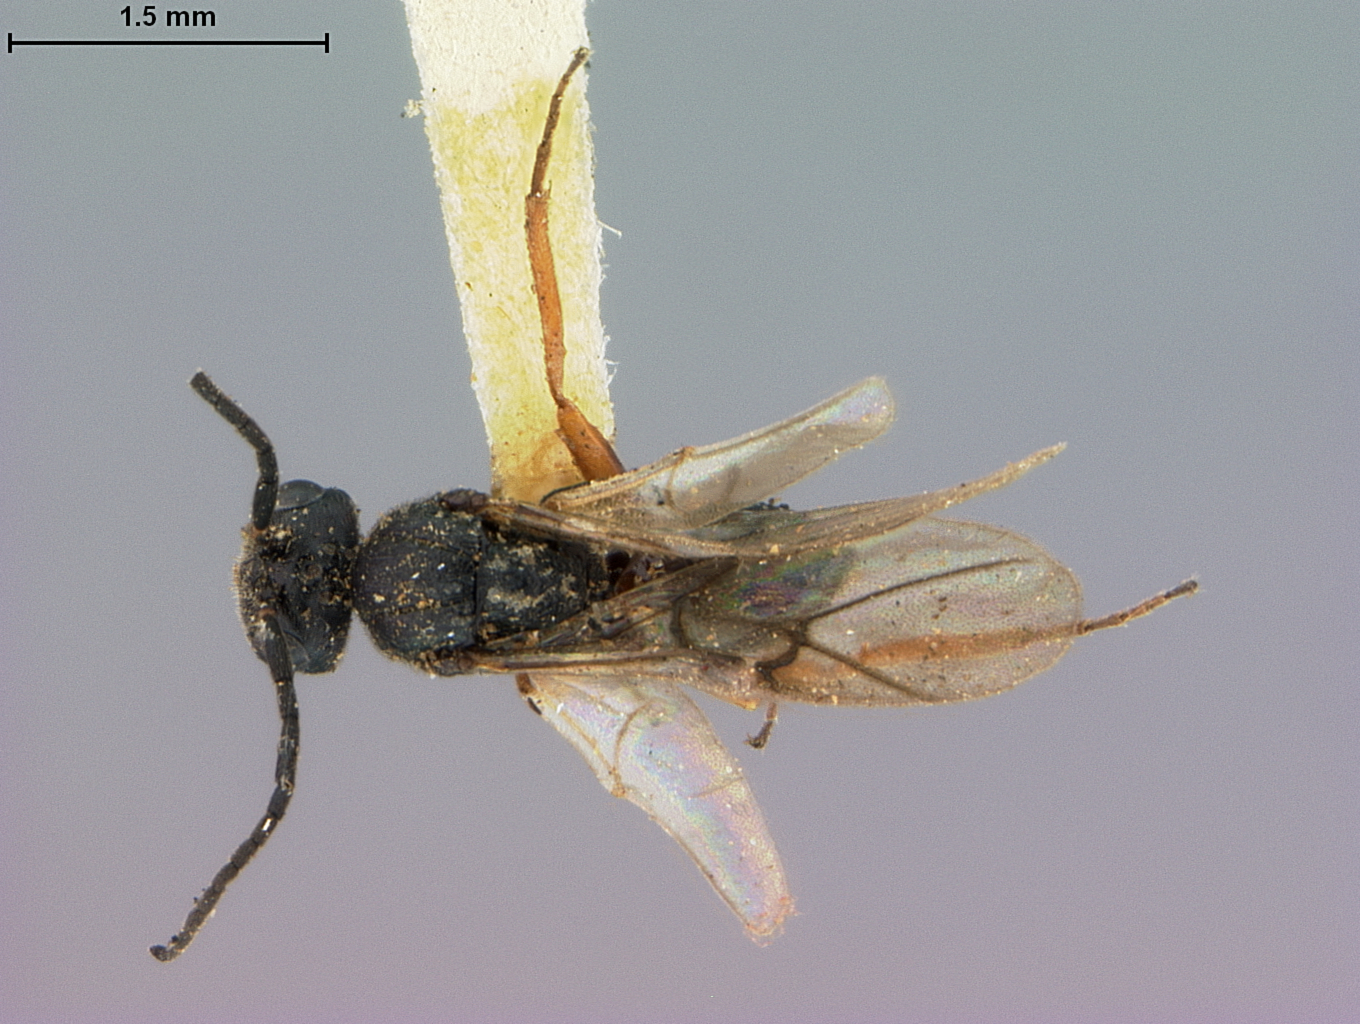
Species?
Rhodites bassetti
